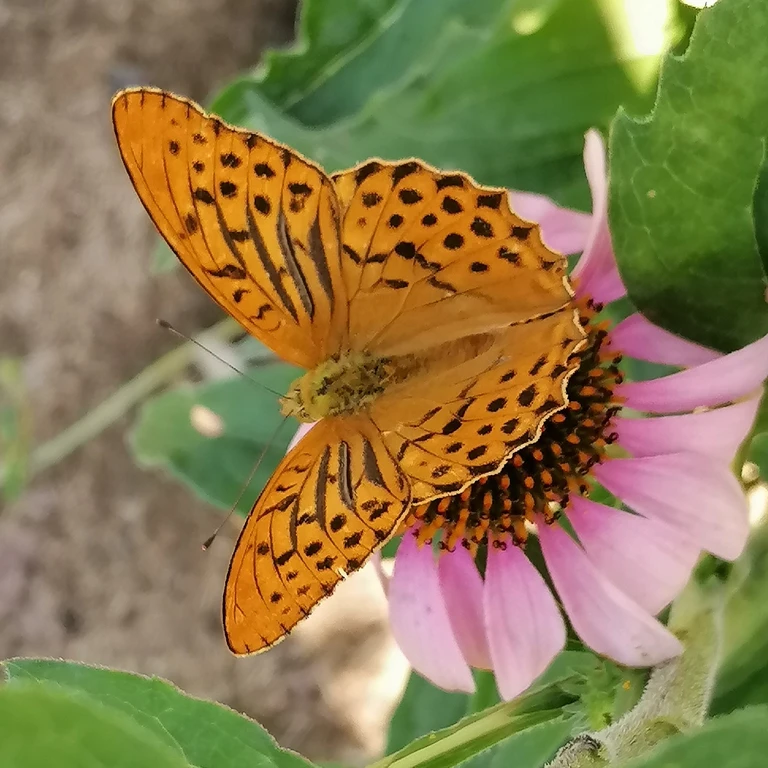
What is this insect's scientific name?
Argynnis paphia
